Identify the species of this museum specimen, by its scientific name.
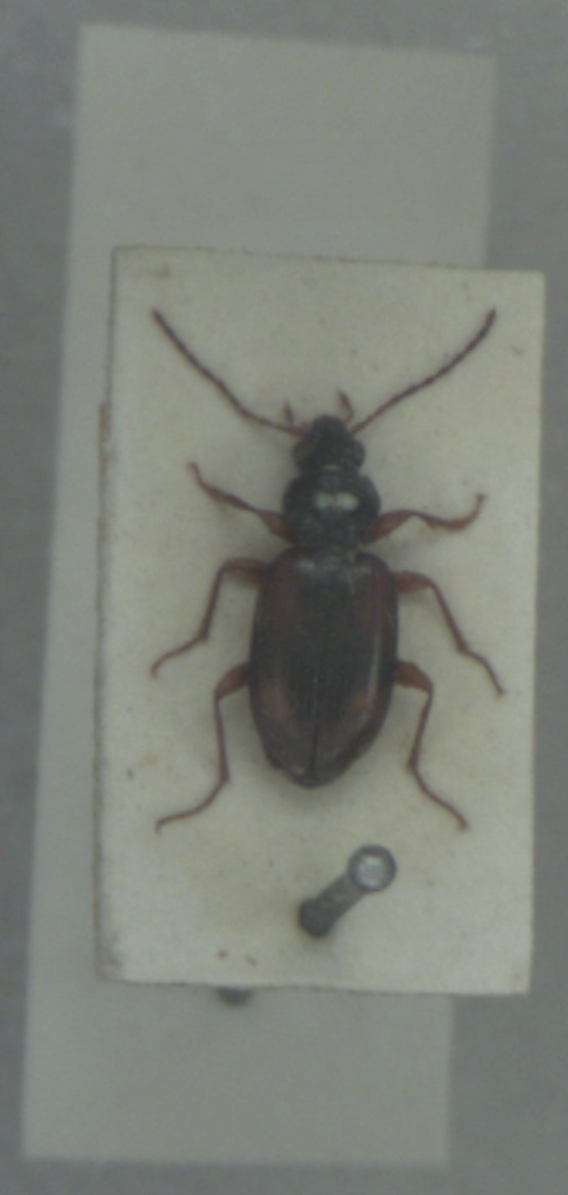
Bembidion tetracolum
